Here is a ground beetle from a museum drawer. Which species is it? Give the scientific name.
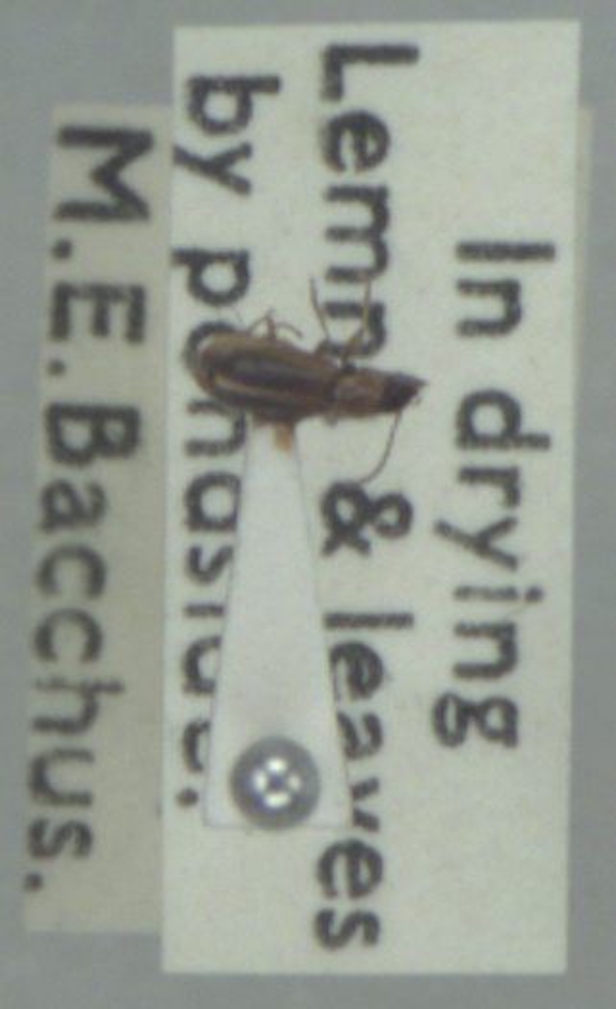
Acupalpus dubius
